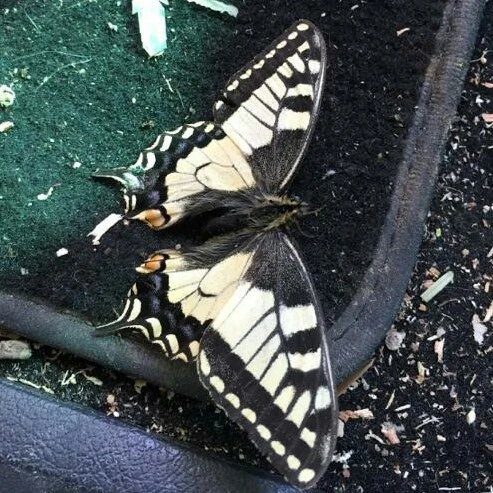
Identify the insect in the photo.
Papilio machaon
